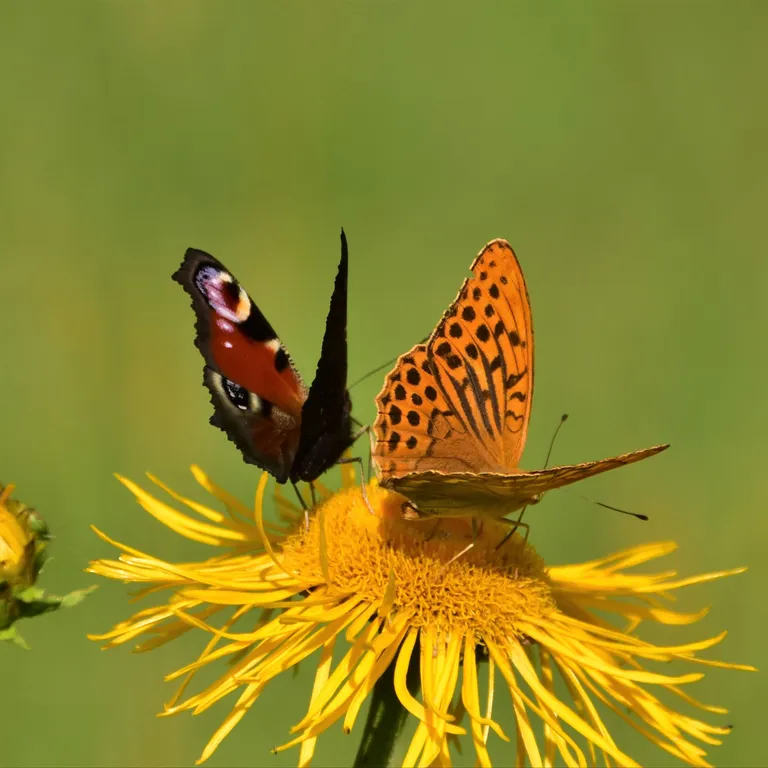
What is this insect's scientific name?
Argynnis paphia
